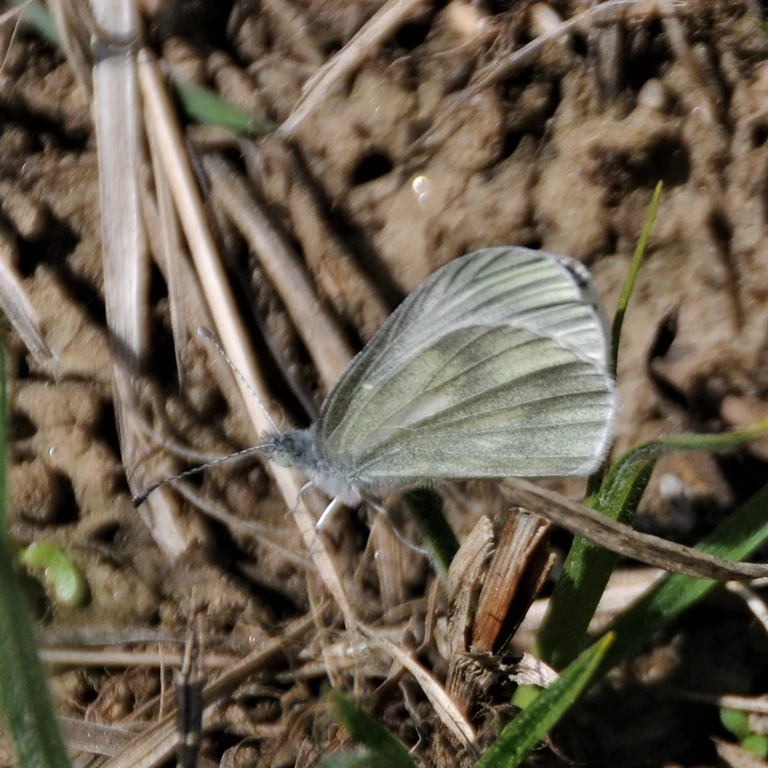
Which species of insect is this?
Leptidea sinapis/juvernica
